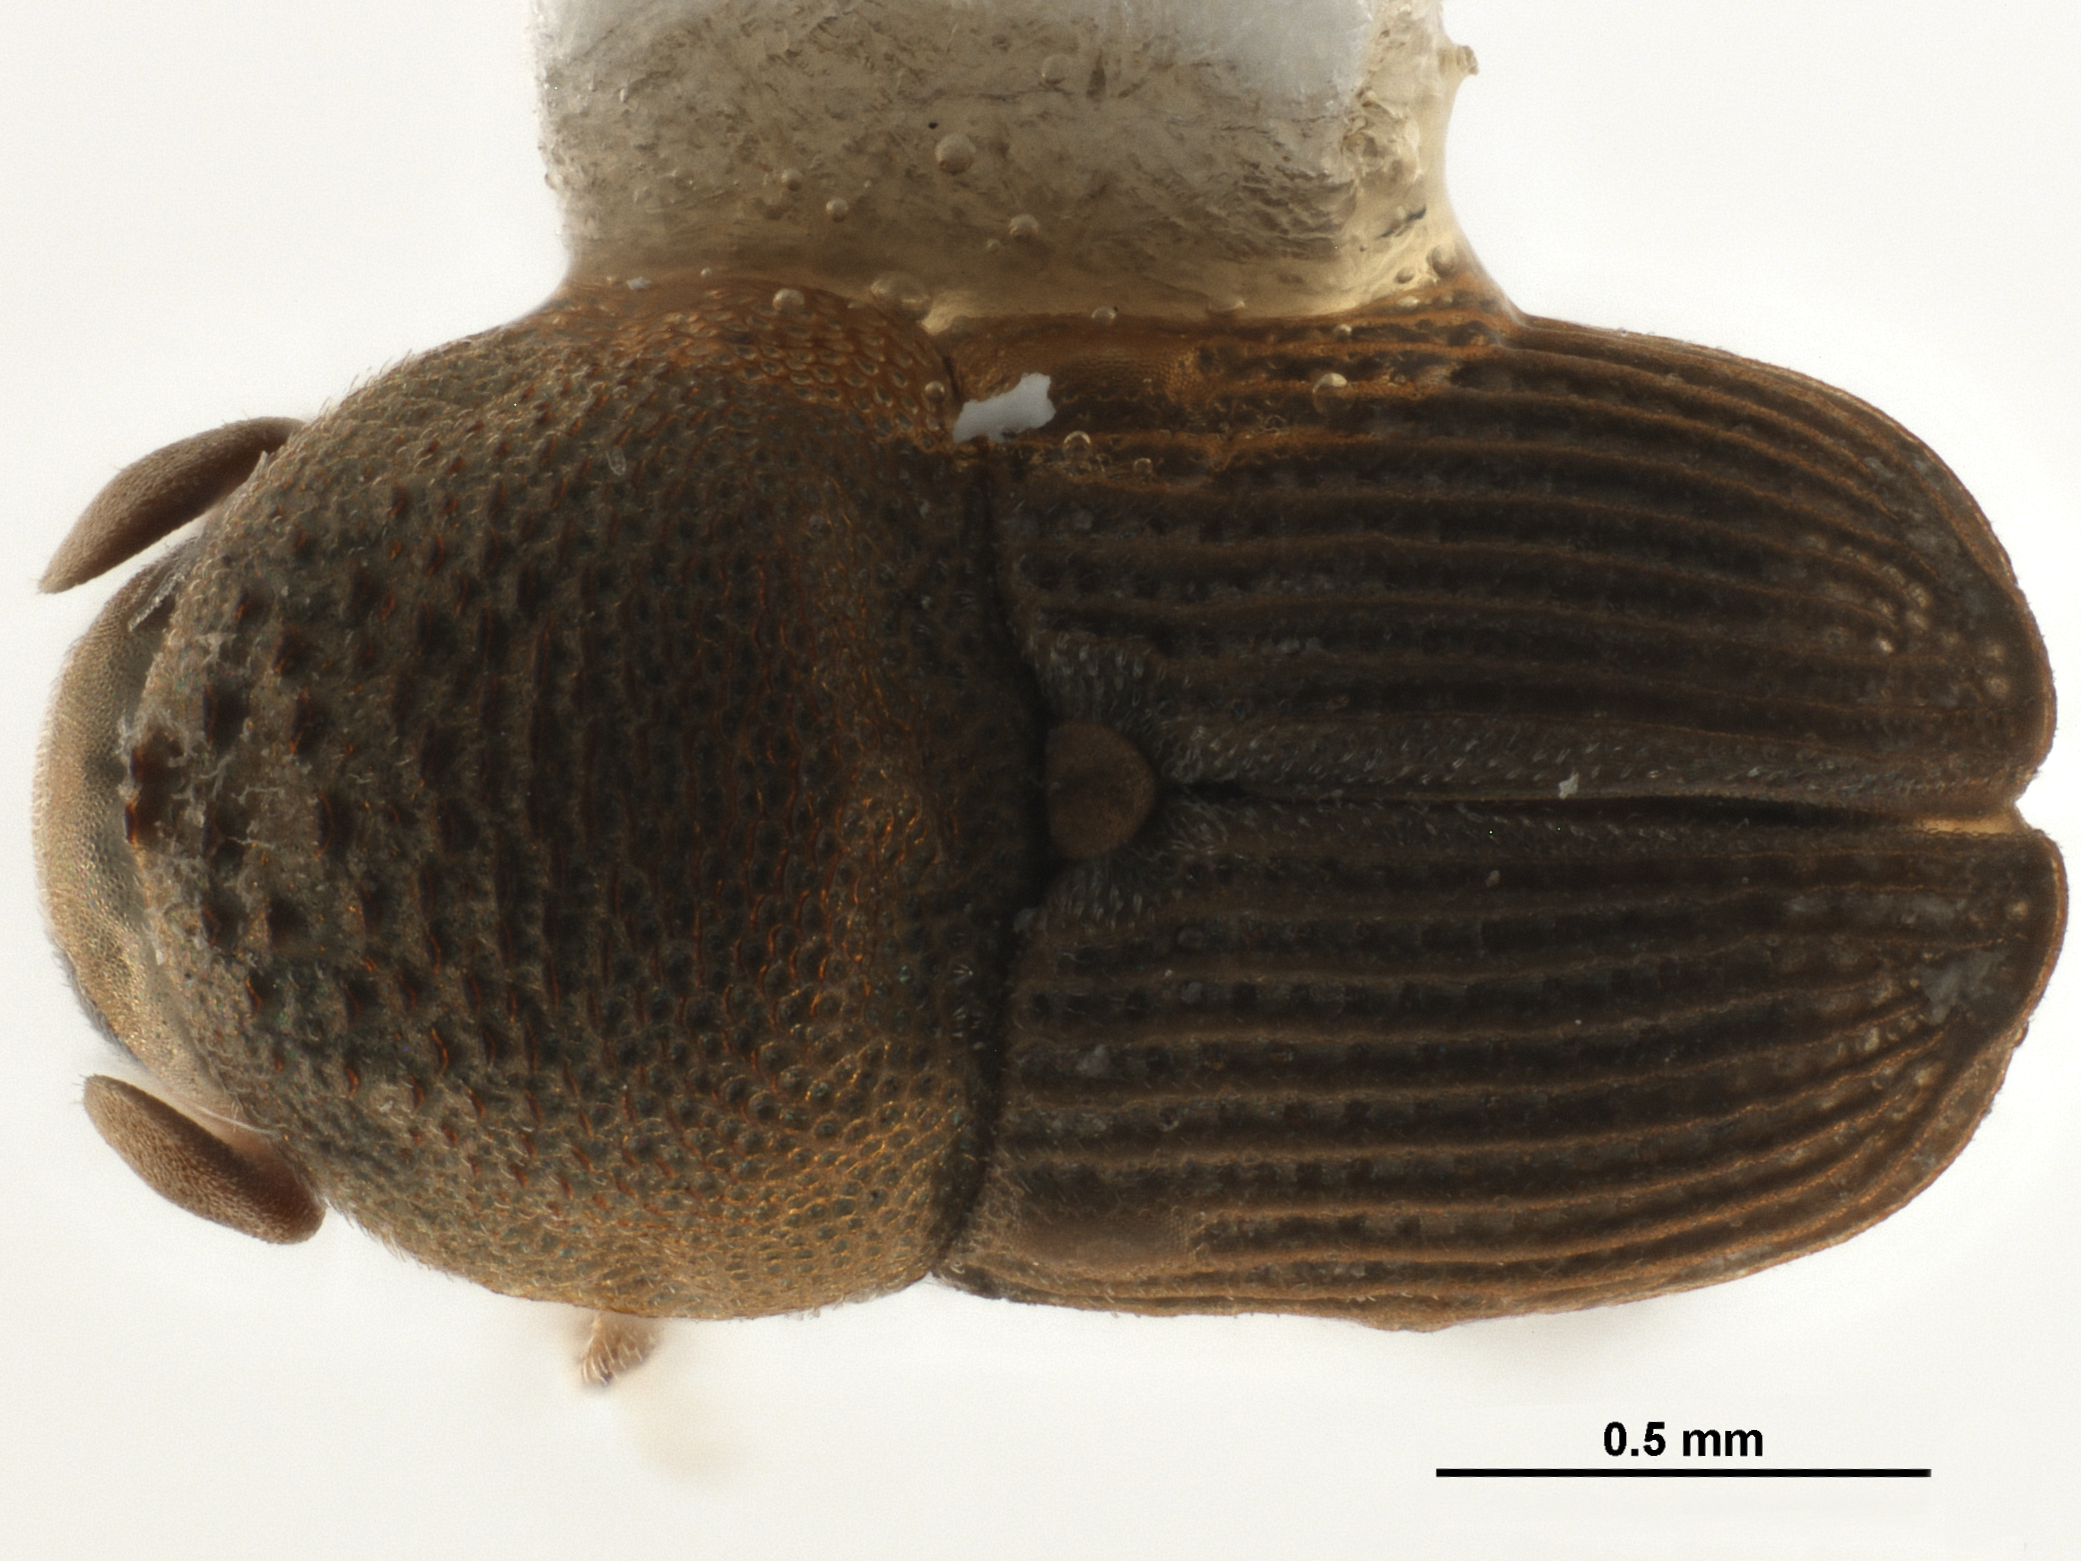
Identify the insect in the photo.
Scolytomimus rectus
